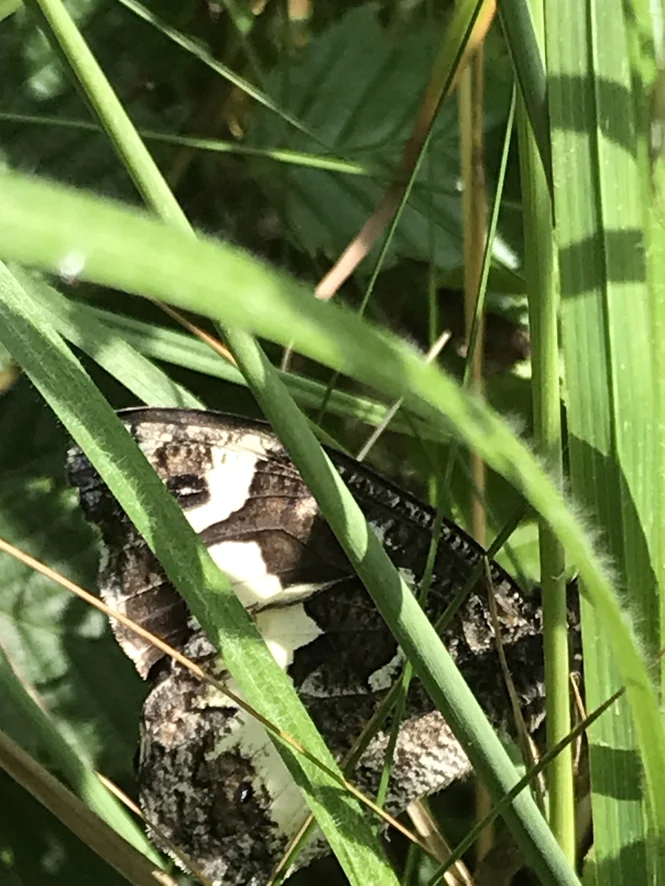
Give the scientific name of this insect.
Brintesia circe
